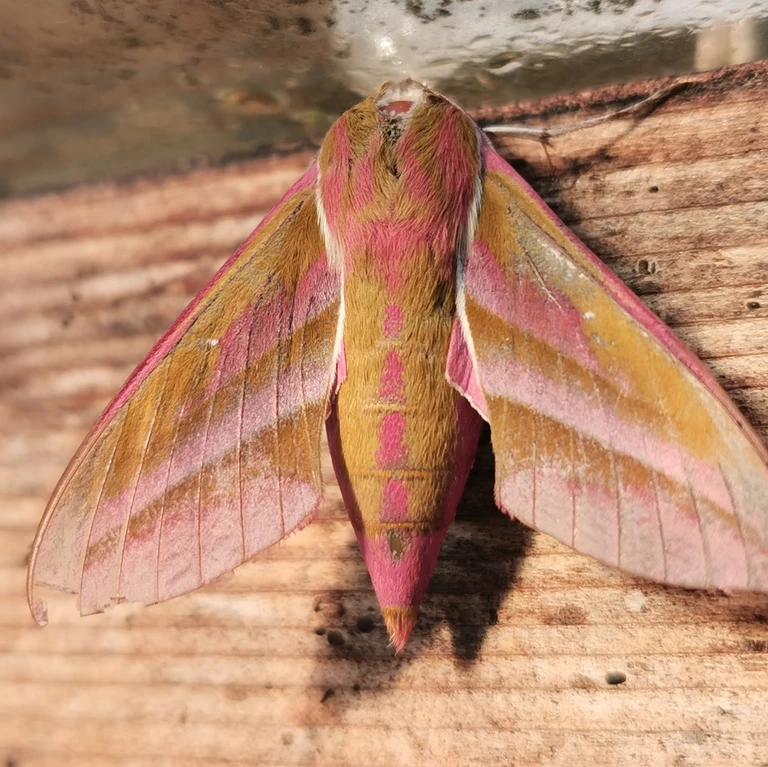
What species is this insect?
Deilephila elpenor
